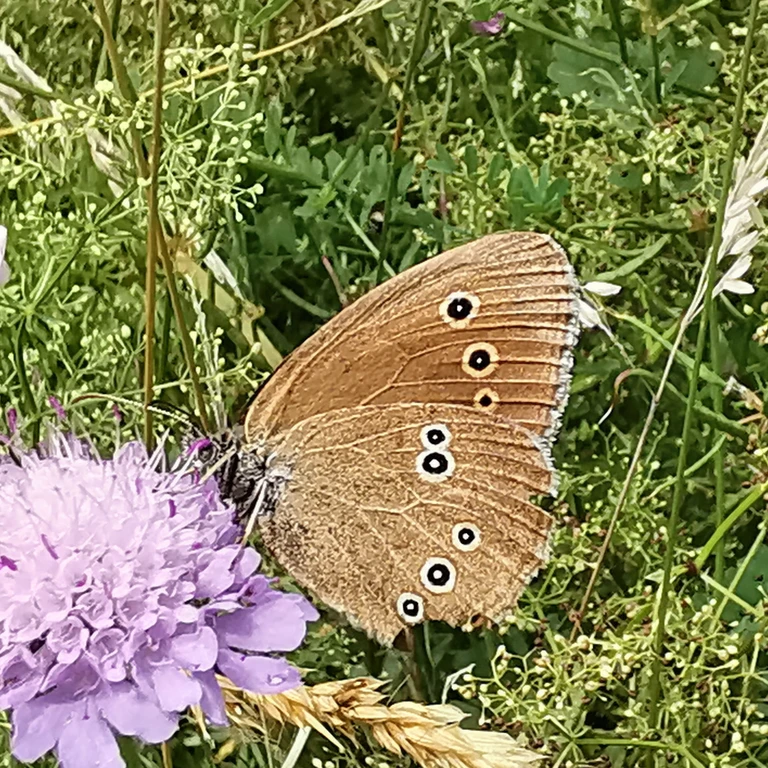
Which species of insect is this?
Aphantopus hyperantus
